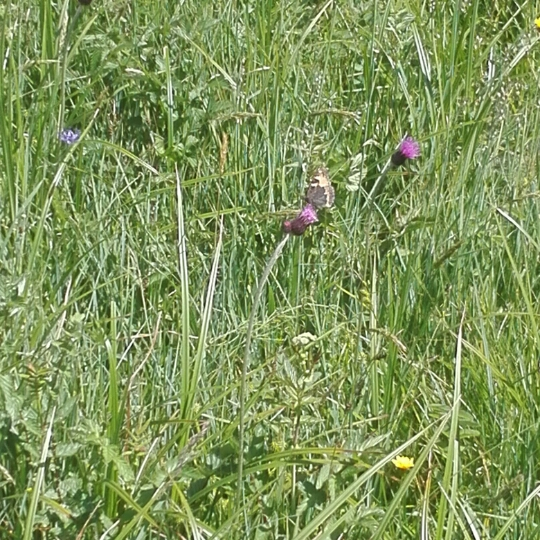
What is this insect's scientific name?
Aglais urticae
